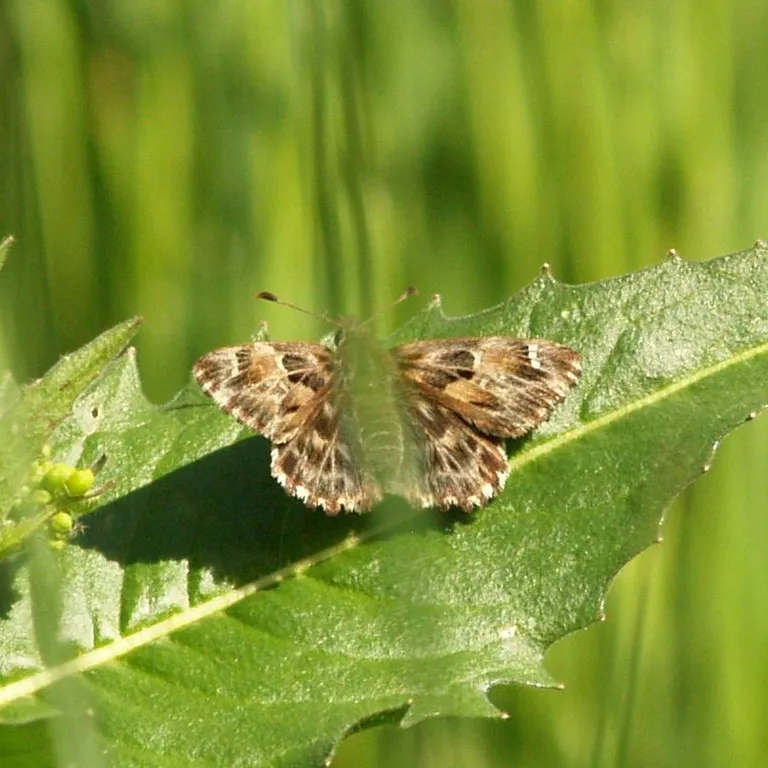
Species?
Carcharodus alceae
